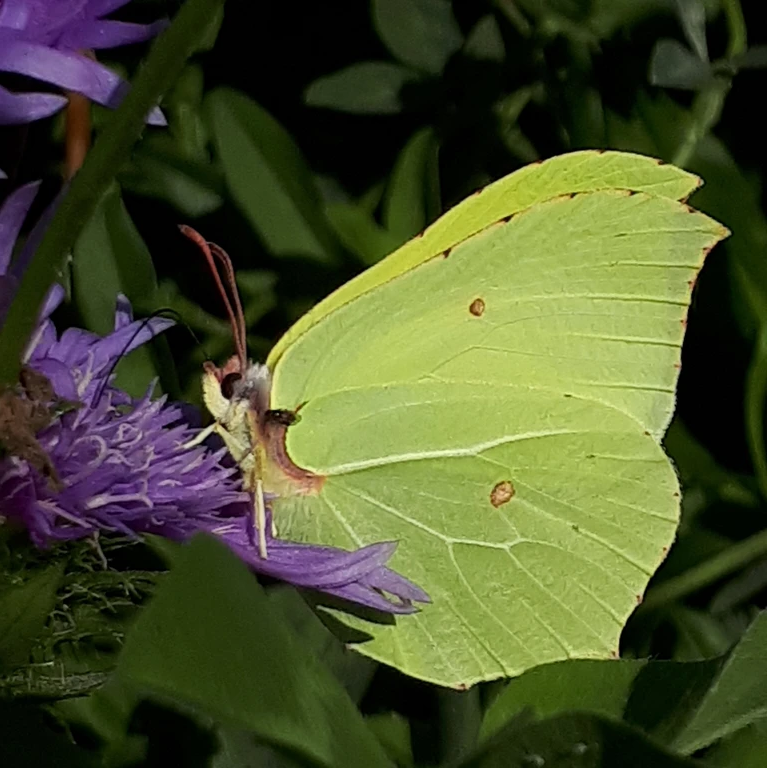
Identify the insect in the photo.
Gonepteryx rhamni
